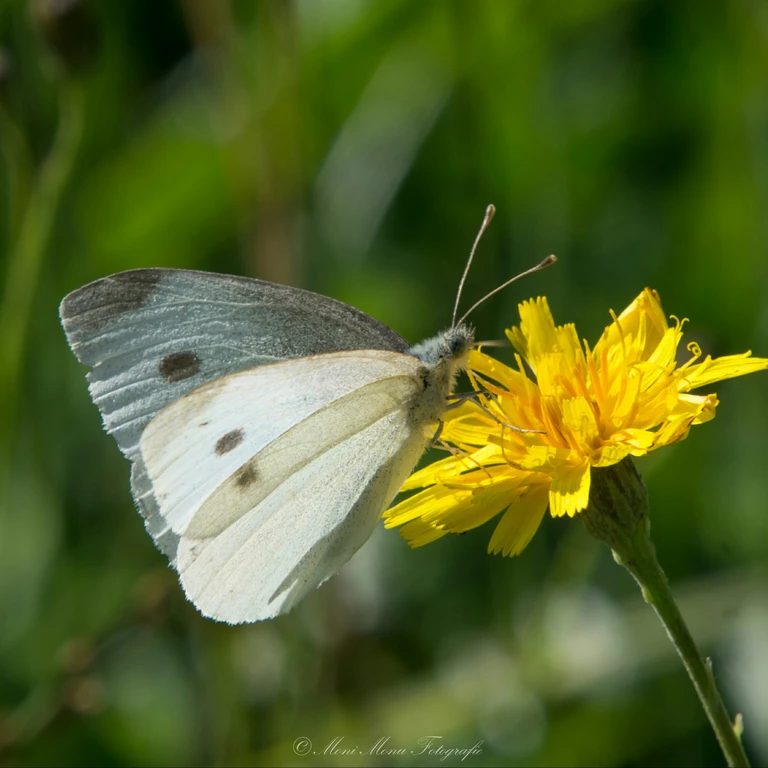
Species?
Pieris rapae
